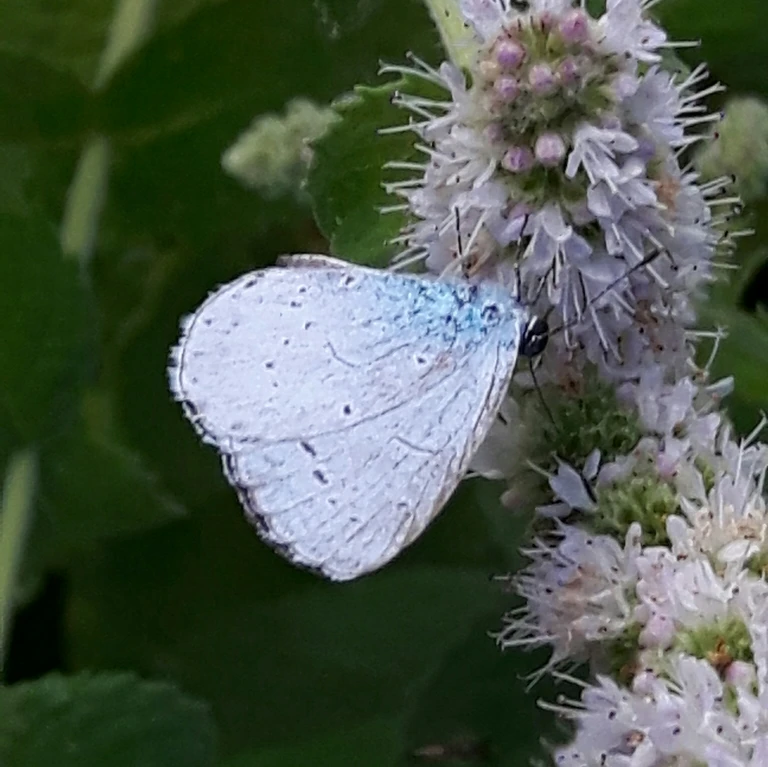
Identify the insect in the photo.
Celastrina argiolus
